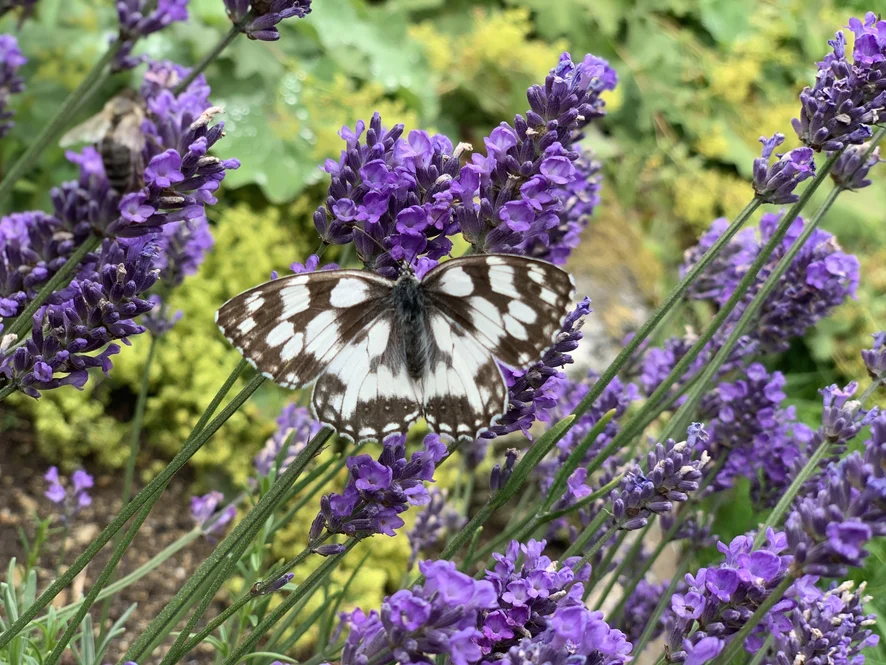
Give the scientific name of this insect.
Melanargia galathea
